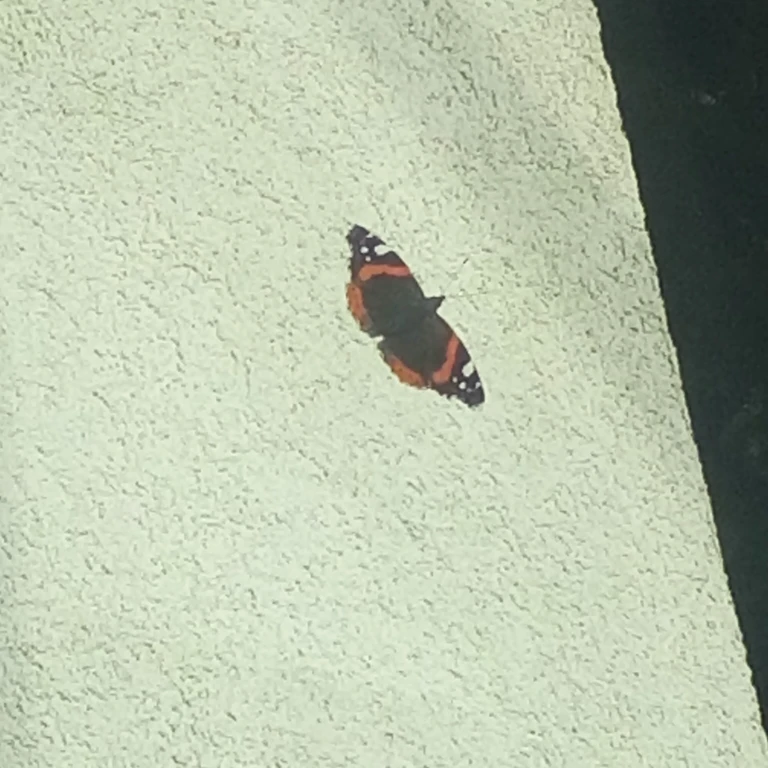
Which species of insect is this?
Vanessa atalanta
